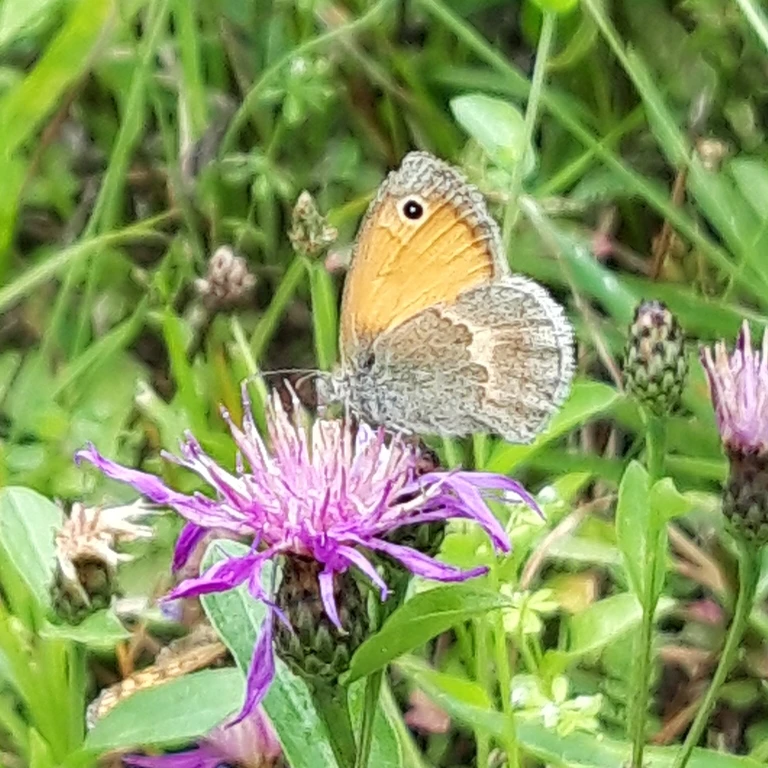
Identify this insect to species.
Coenonympha pamphilus
